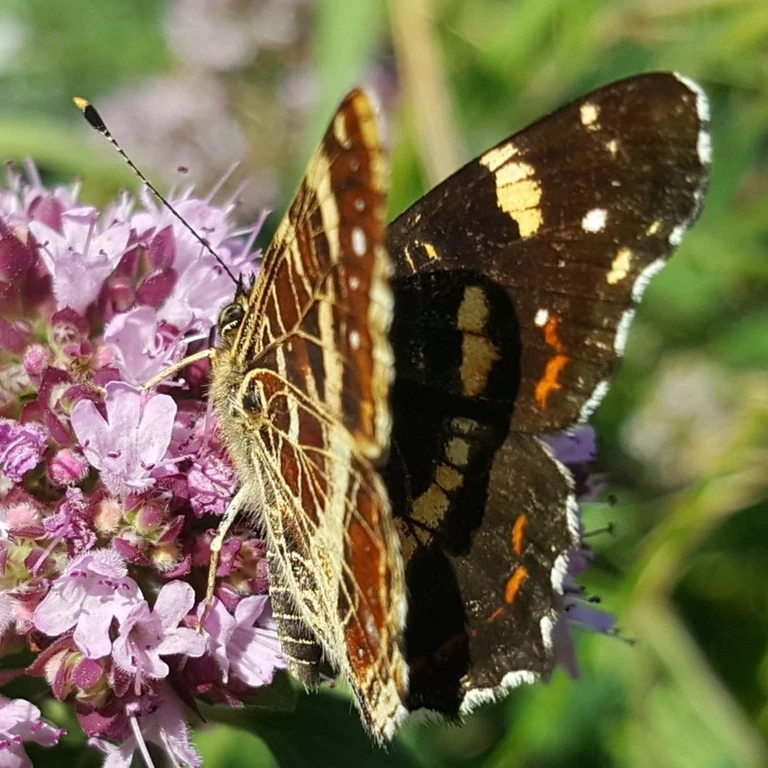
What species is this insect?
Araschnia levana
